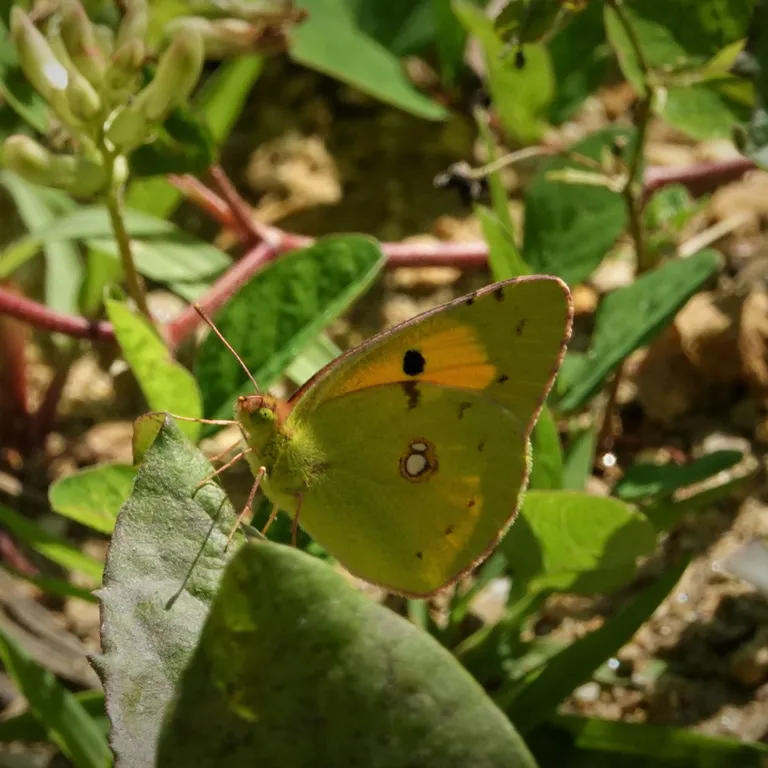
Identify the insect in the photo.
Colias croceus
